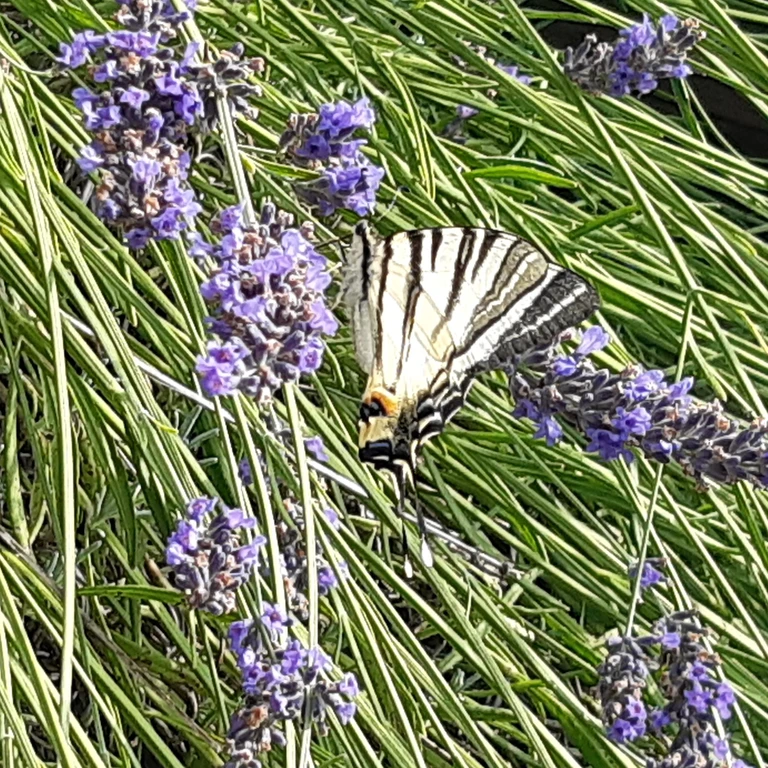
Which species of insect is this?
Iphiclides podalirius
